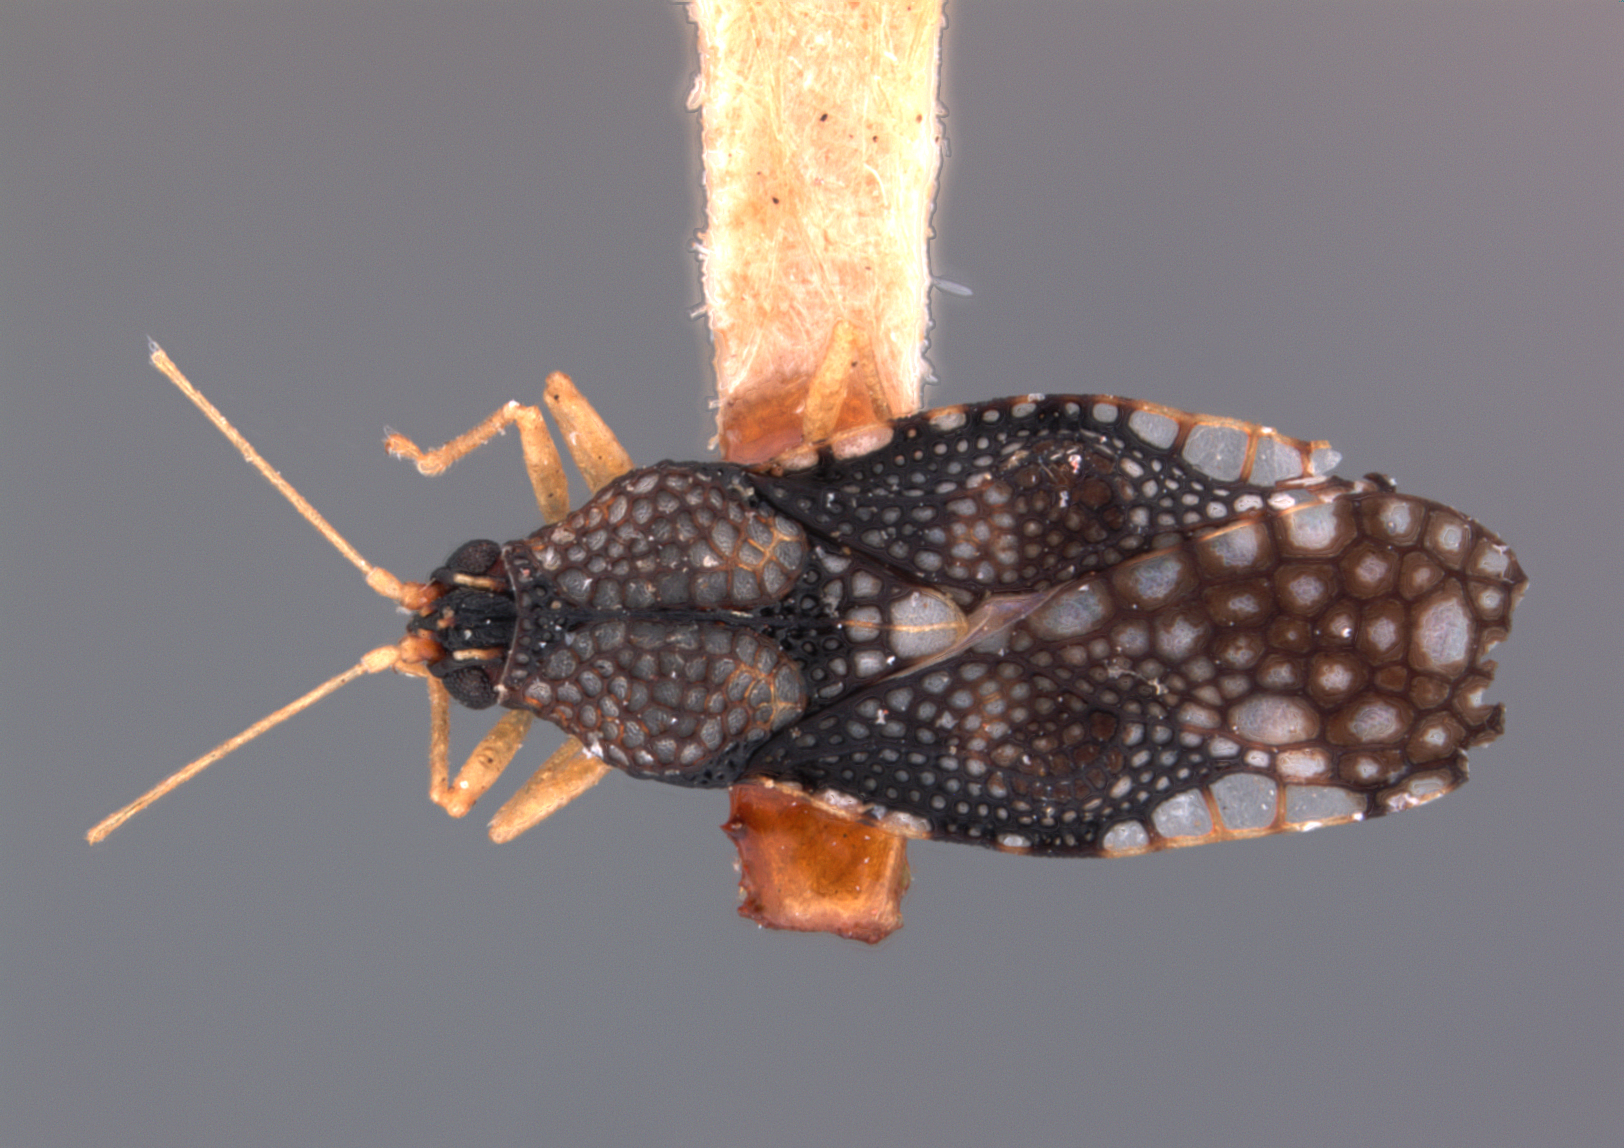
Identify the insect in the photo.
Monanthia evidens
